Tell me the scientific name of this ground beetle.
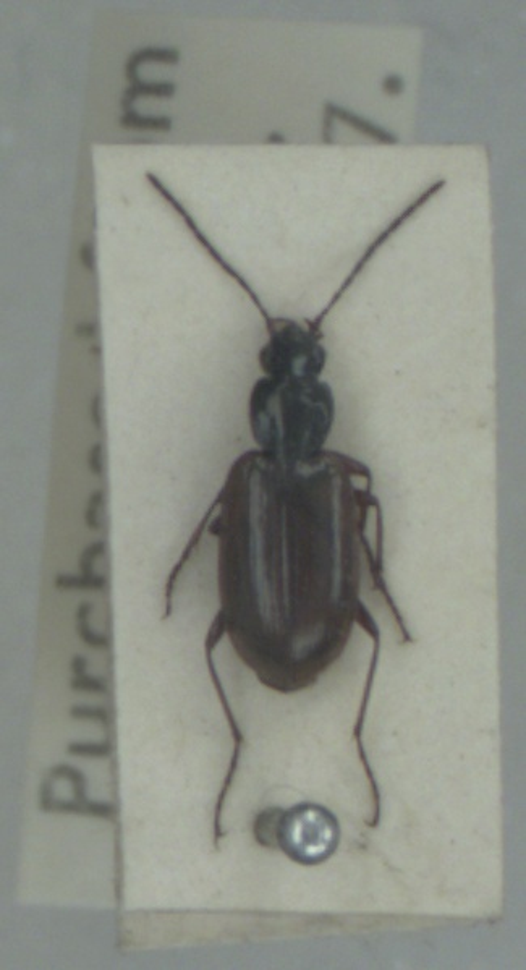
Agonum piceum
